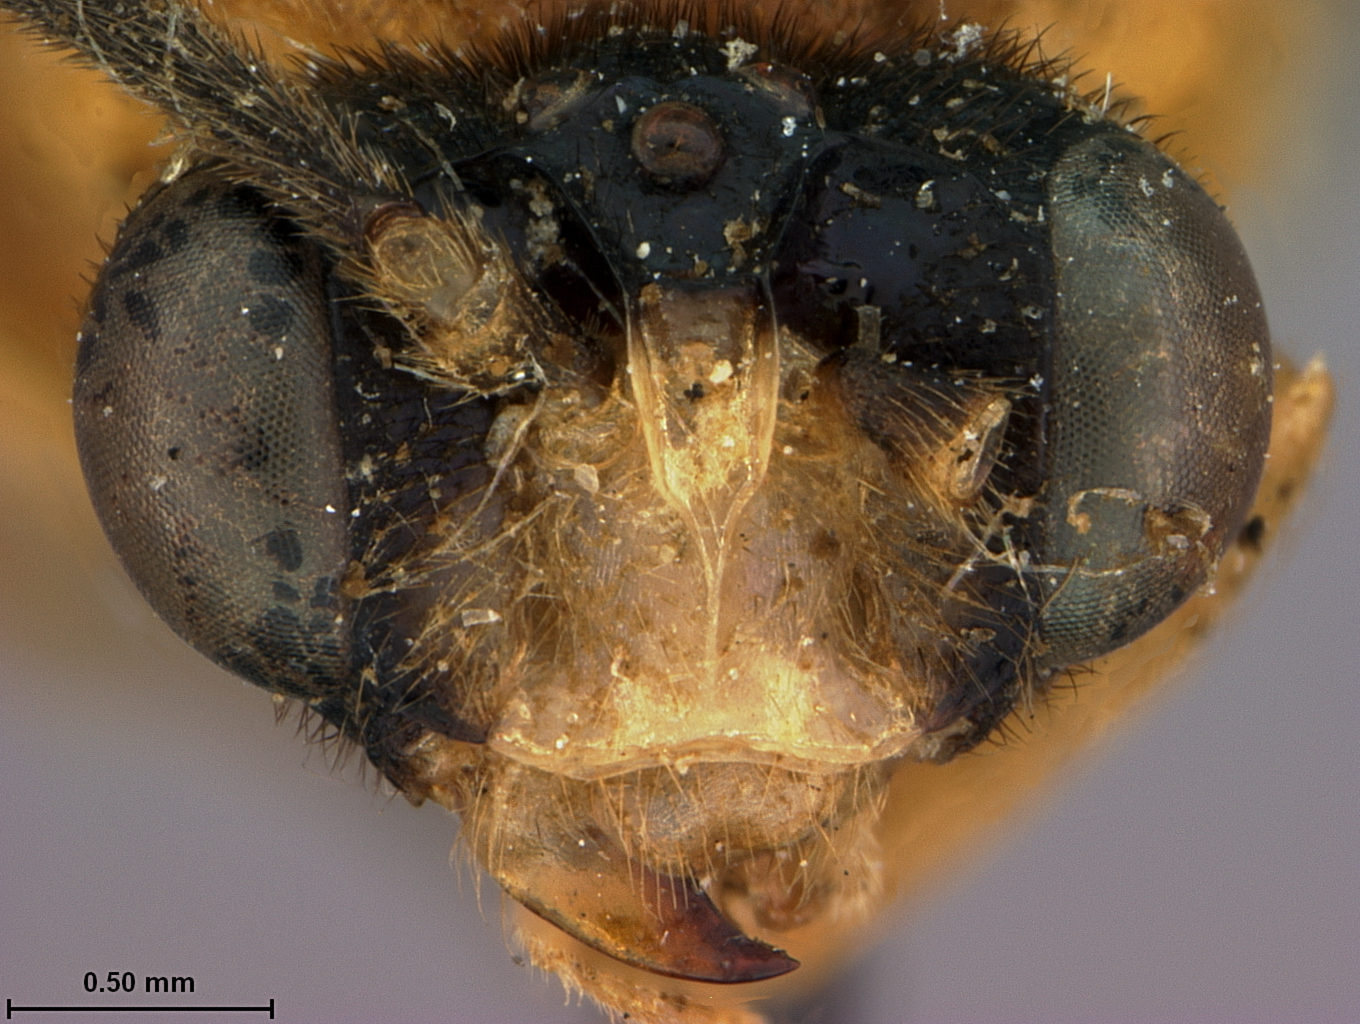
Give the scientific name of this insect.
Caloptilia nubeculosa
